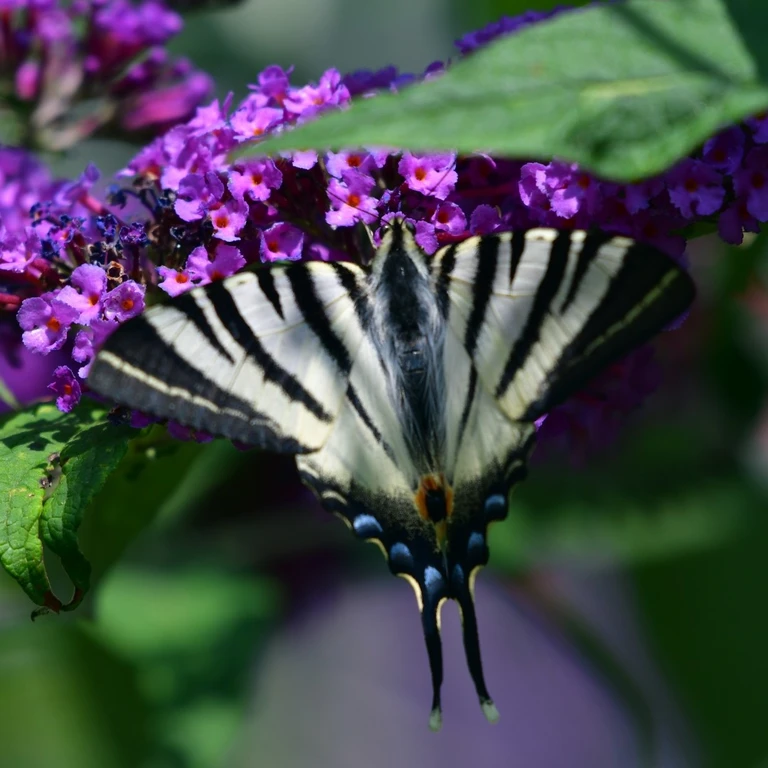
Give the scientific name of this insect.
Iphiclides podalirius
